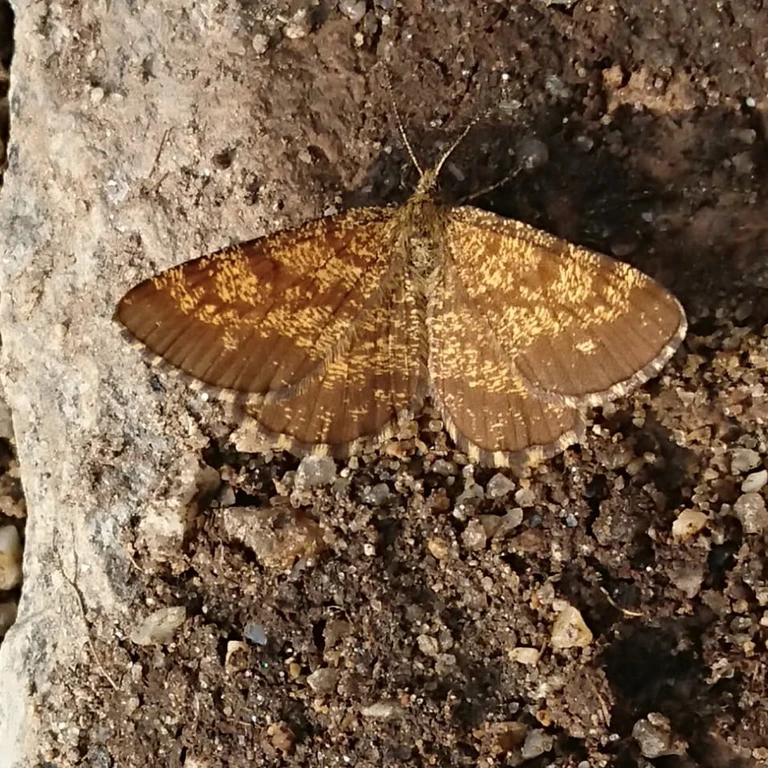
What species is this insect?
Ematurga atomaria
